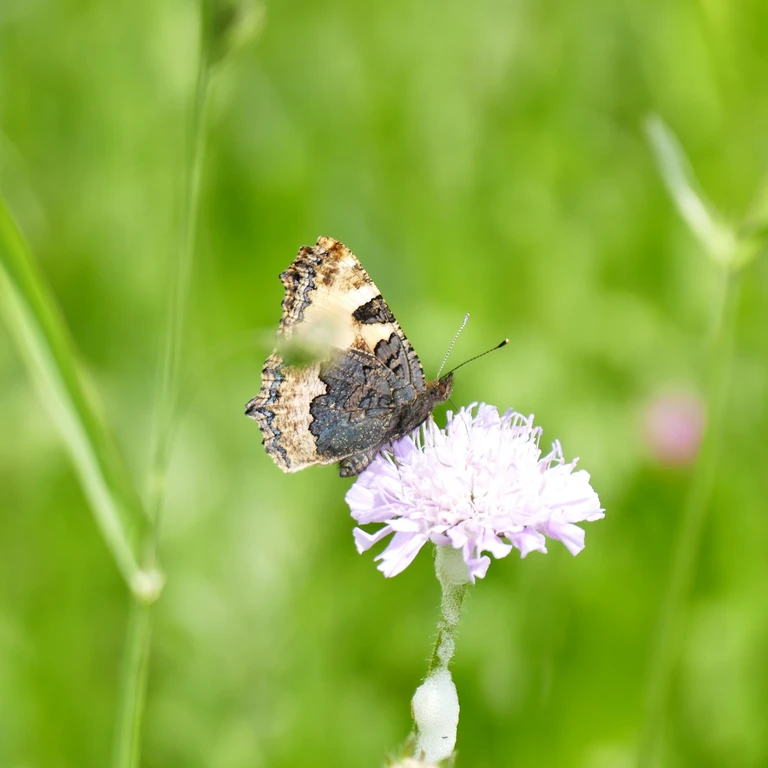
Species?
Aglais urticae
